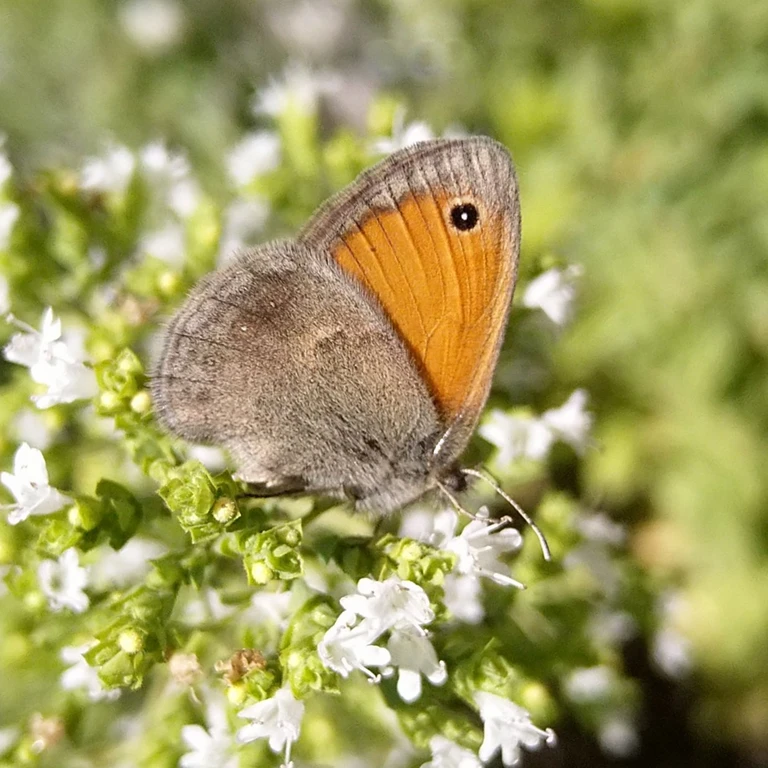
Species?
Coenonympha pamphilus
